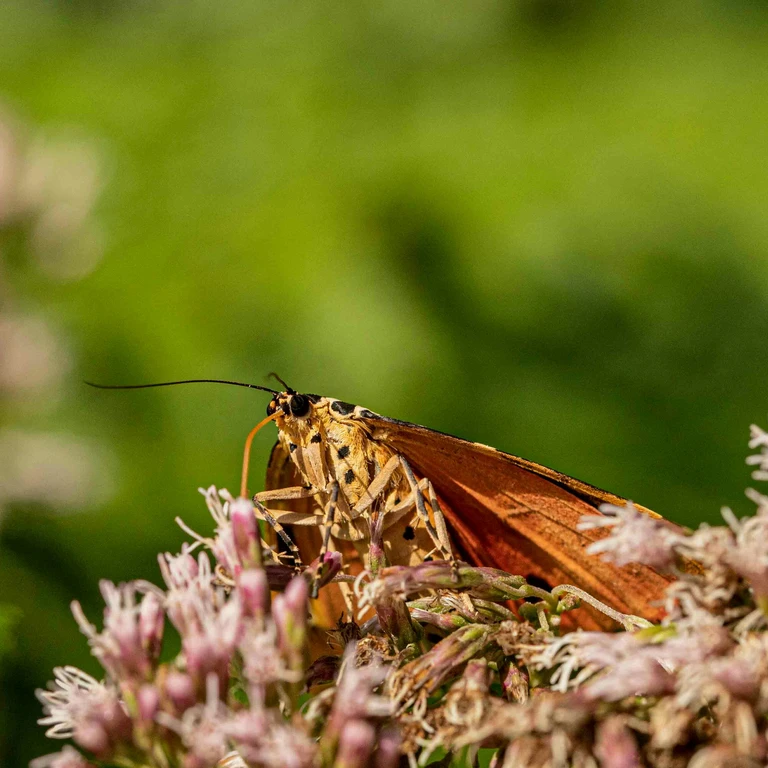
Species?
Euplagia quadripunctaria
